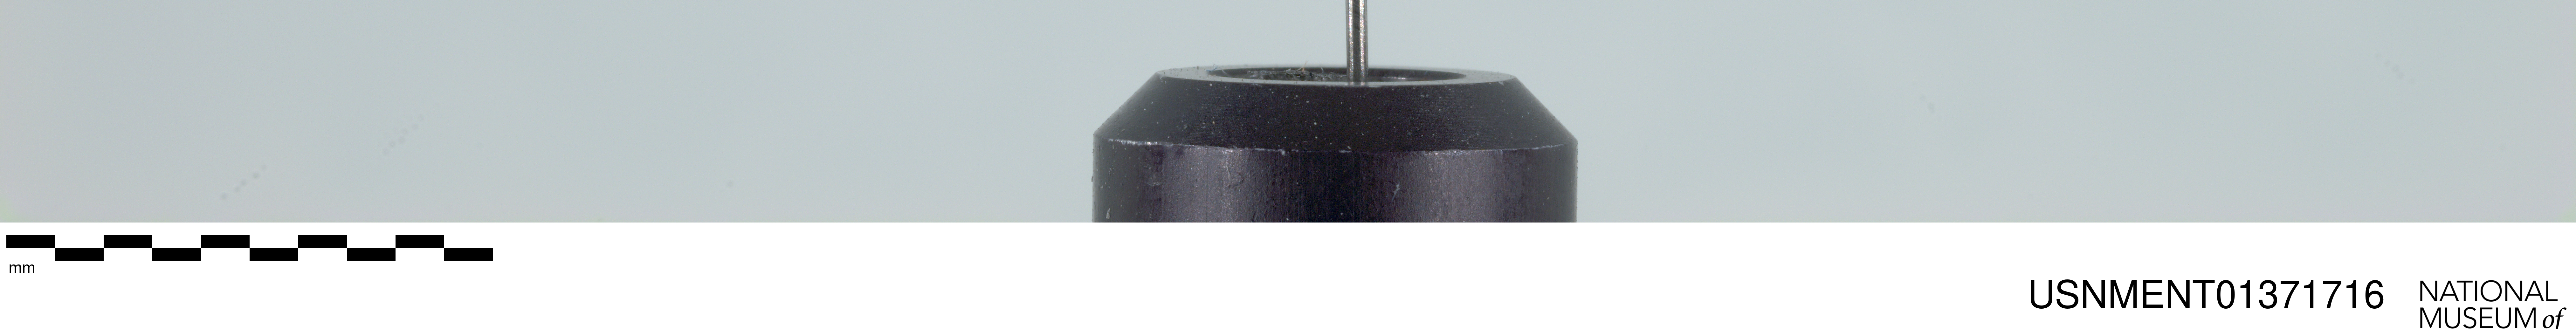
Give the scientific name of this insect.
Hirmoneura nubipennis (also Trichophthalma nubipennis)
